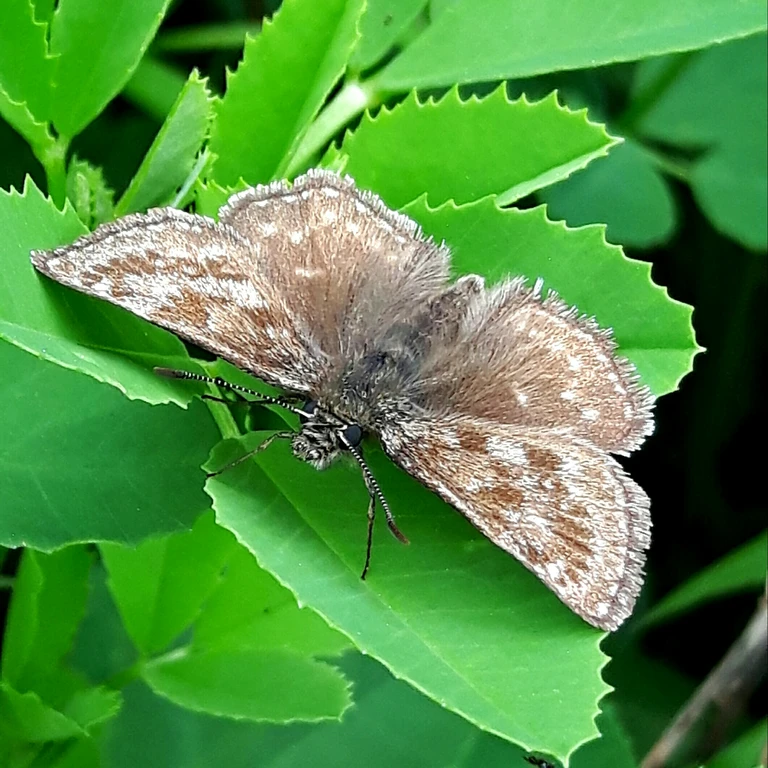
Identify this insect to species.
Erynnis tages
